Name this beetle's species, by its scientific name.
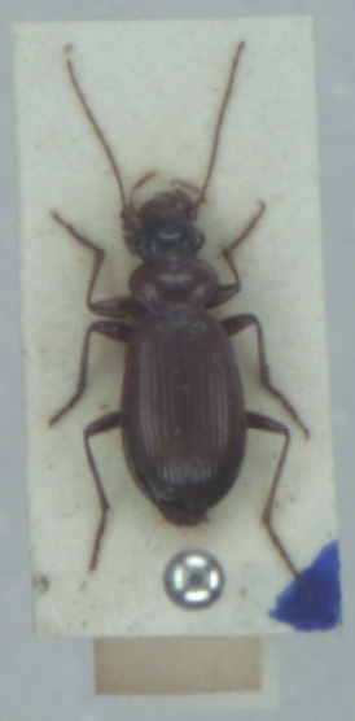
Leistus terminatus
